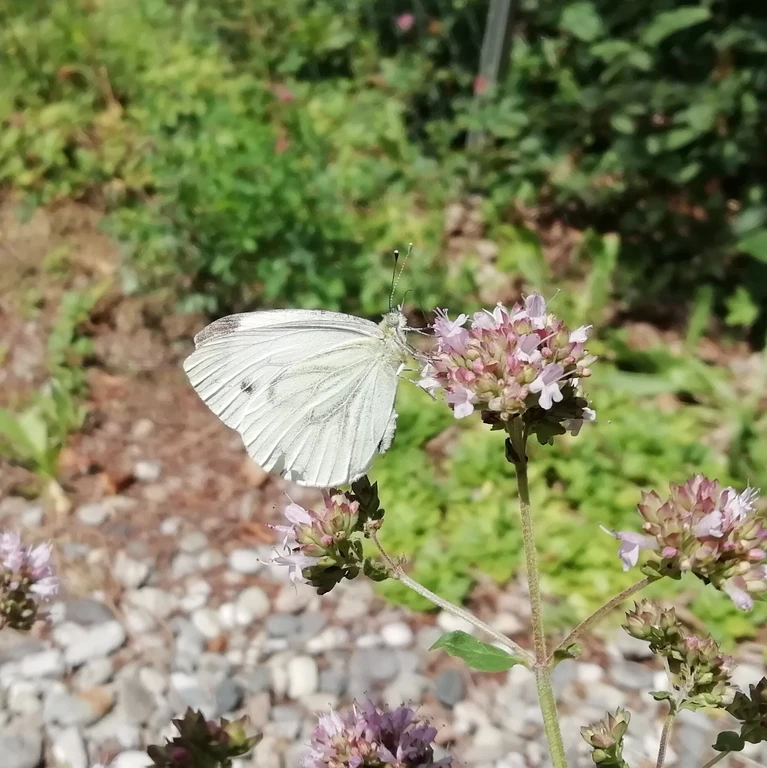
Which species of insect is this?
Pieris napi
